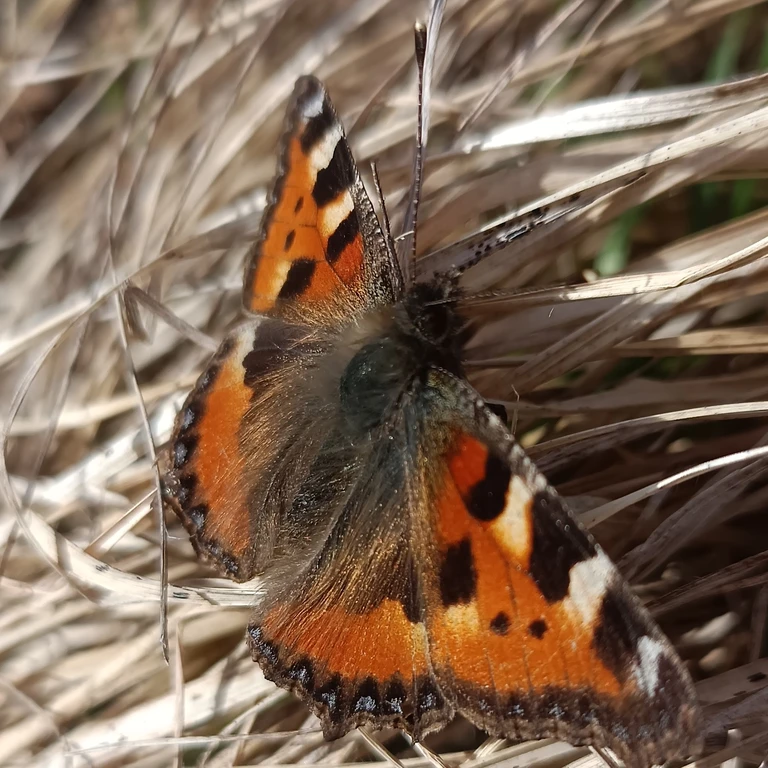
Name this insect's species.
Aglais urticae
